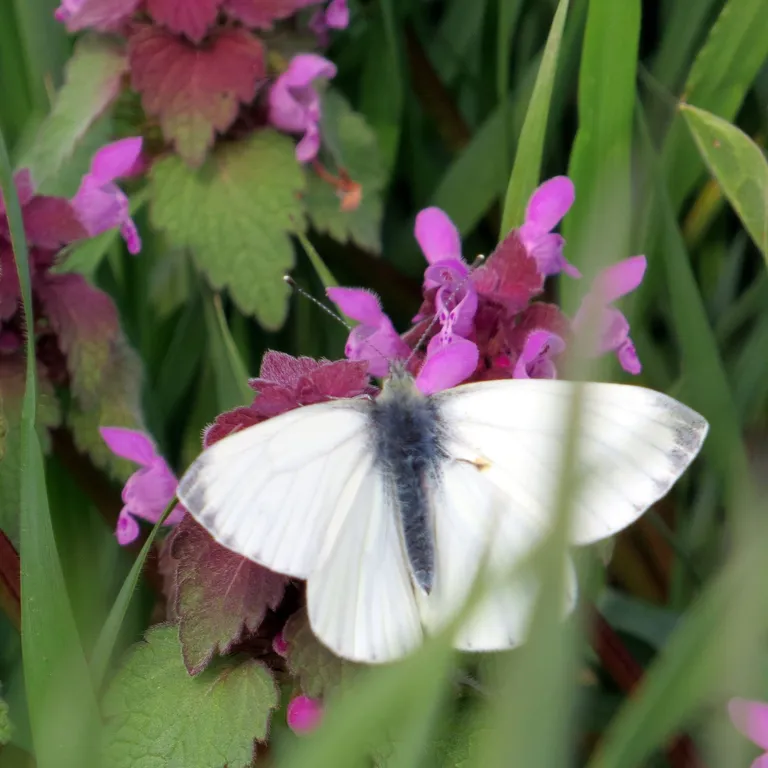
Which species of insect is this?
Pieris napi
